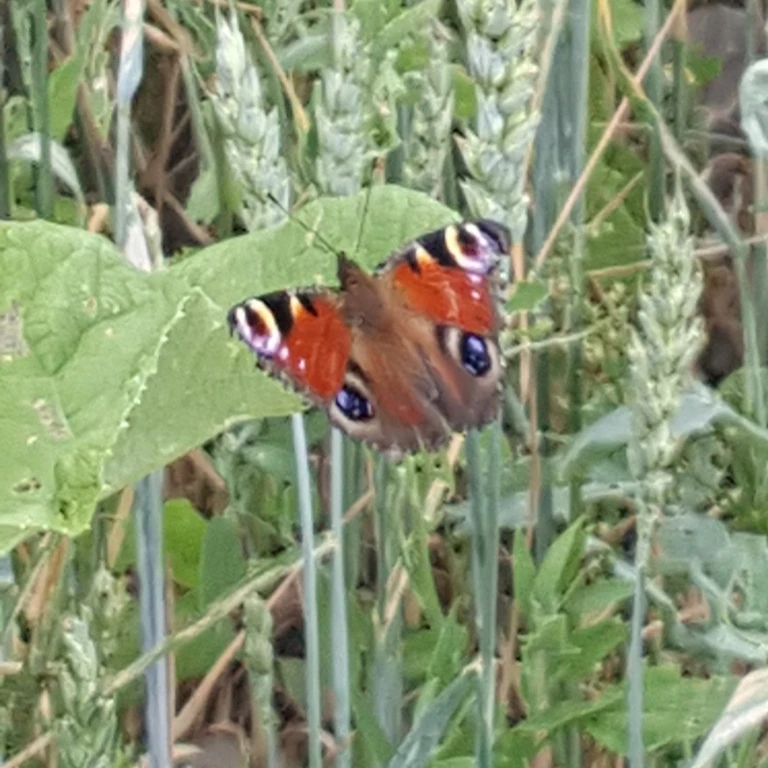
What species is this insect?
Aglais io
